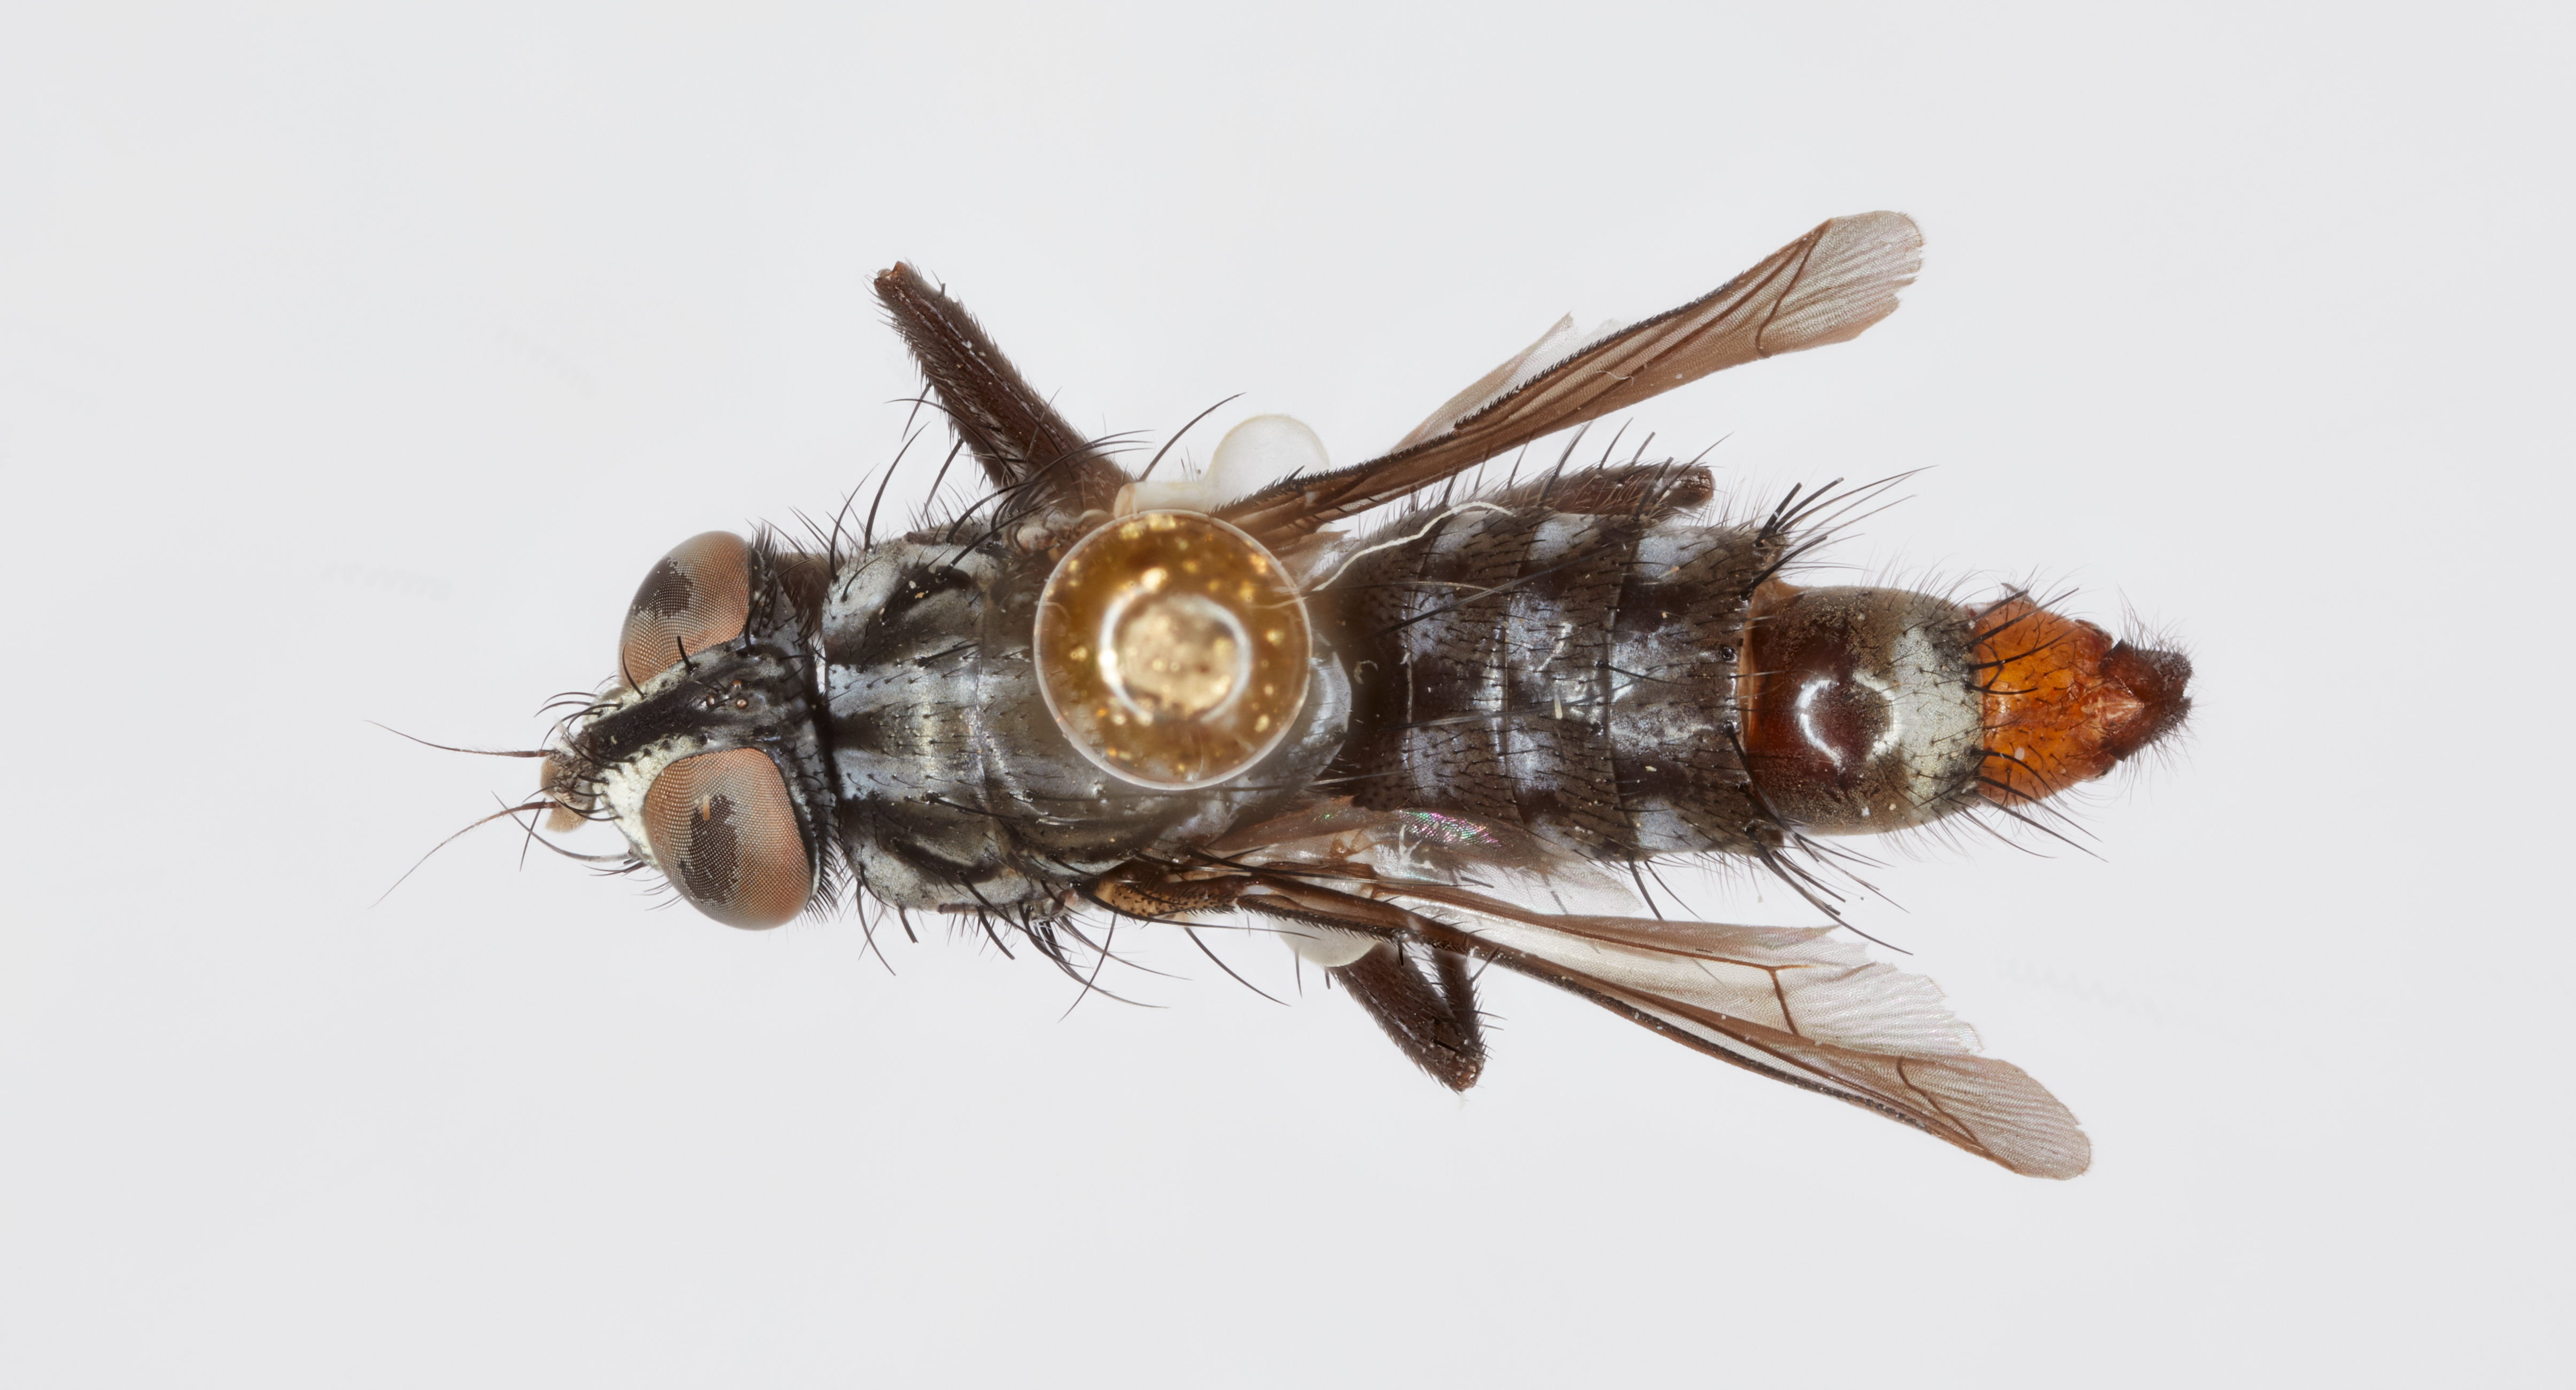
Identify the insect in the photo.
Microcerella adelphe
